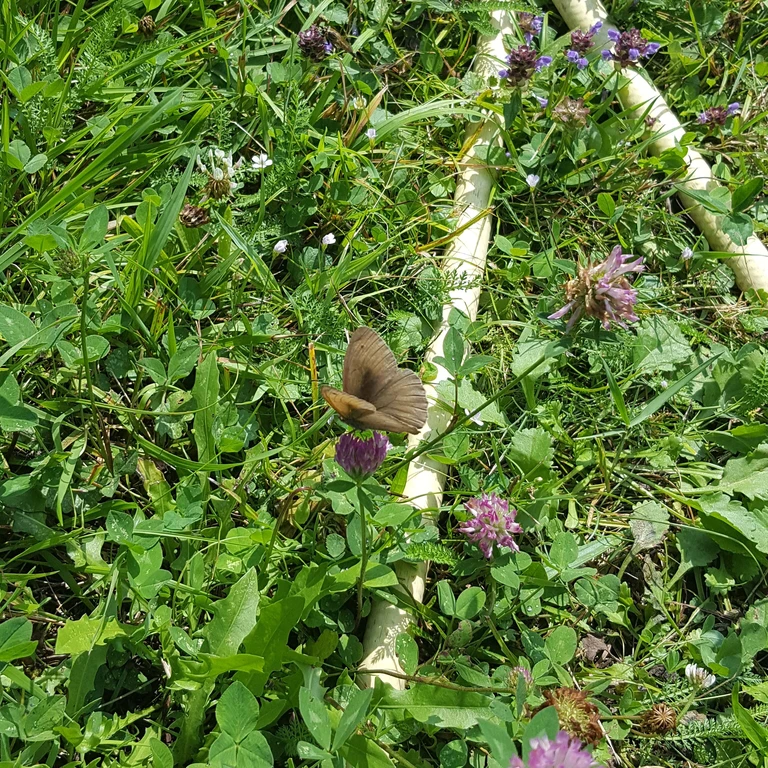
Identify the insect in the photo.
Maniola jurtina
